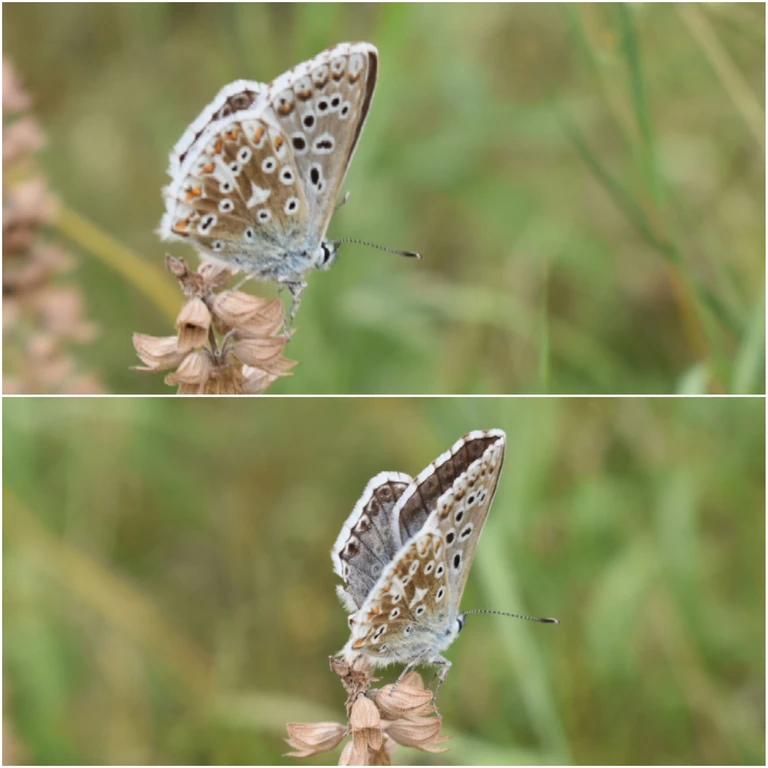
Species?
Lysandra coridon
